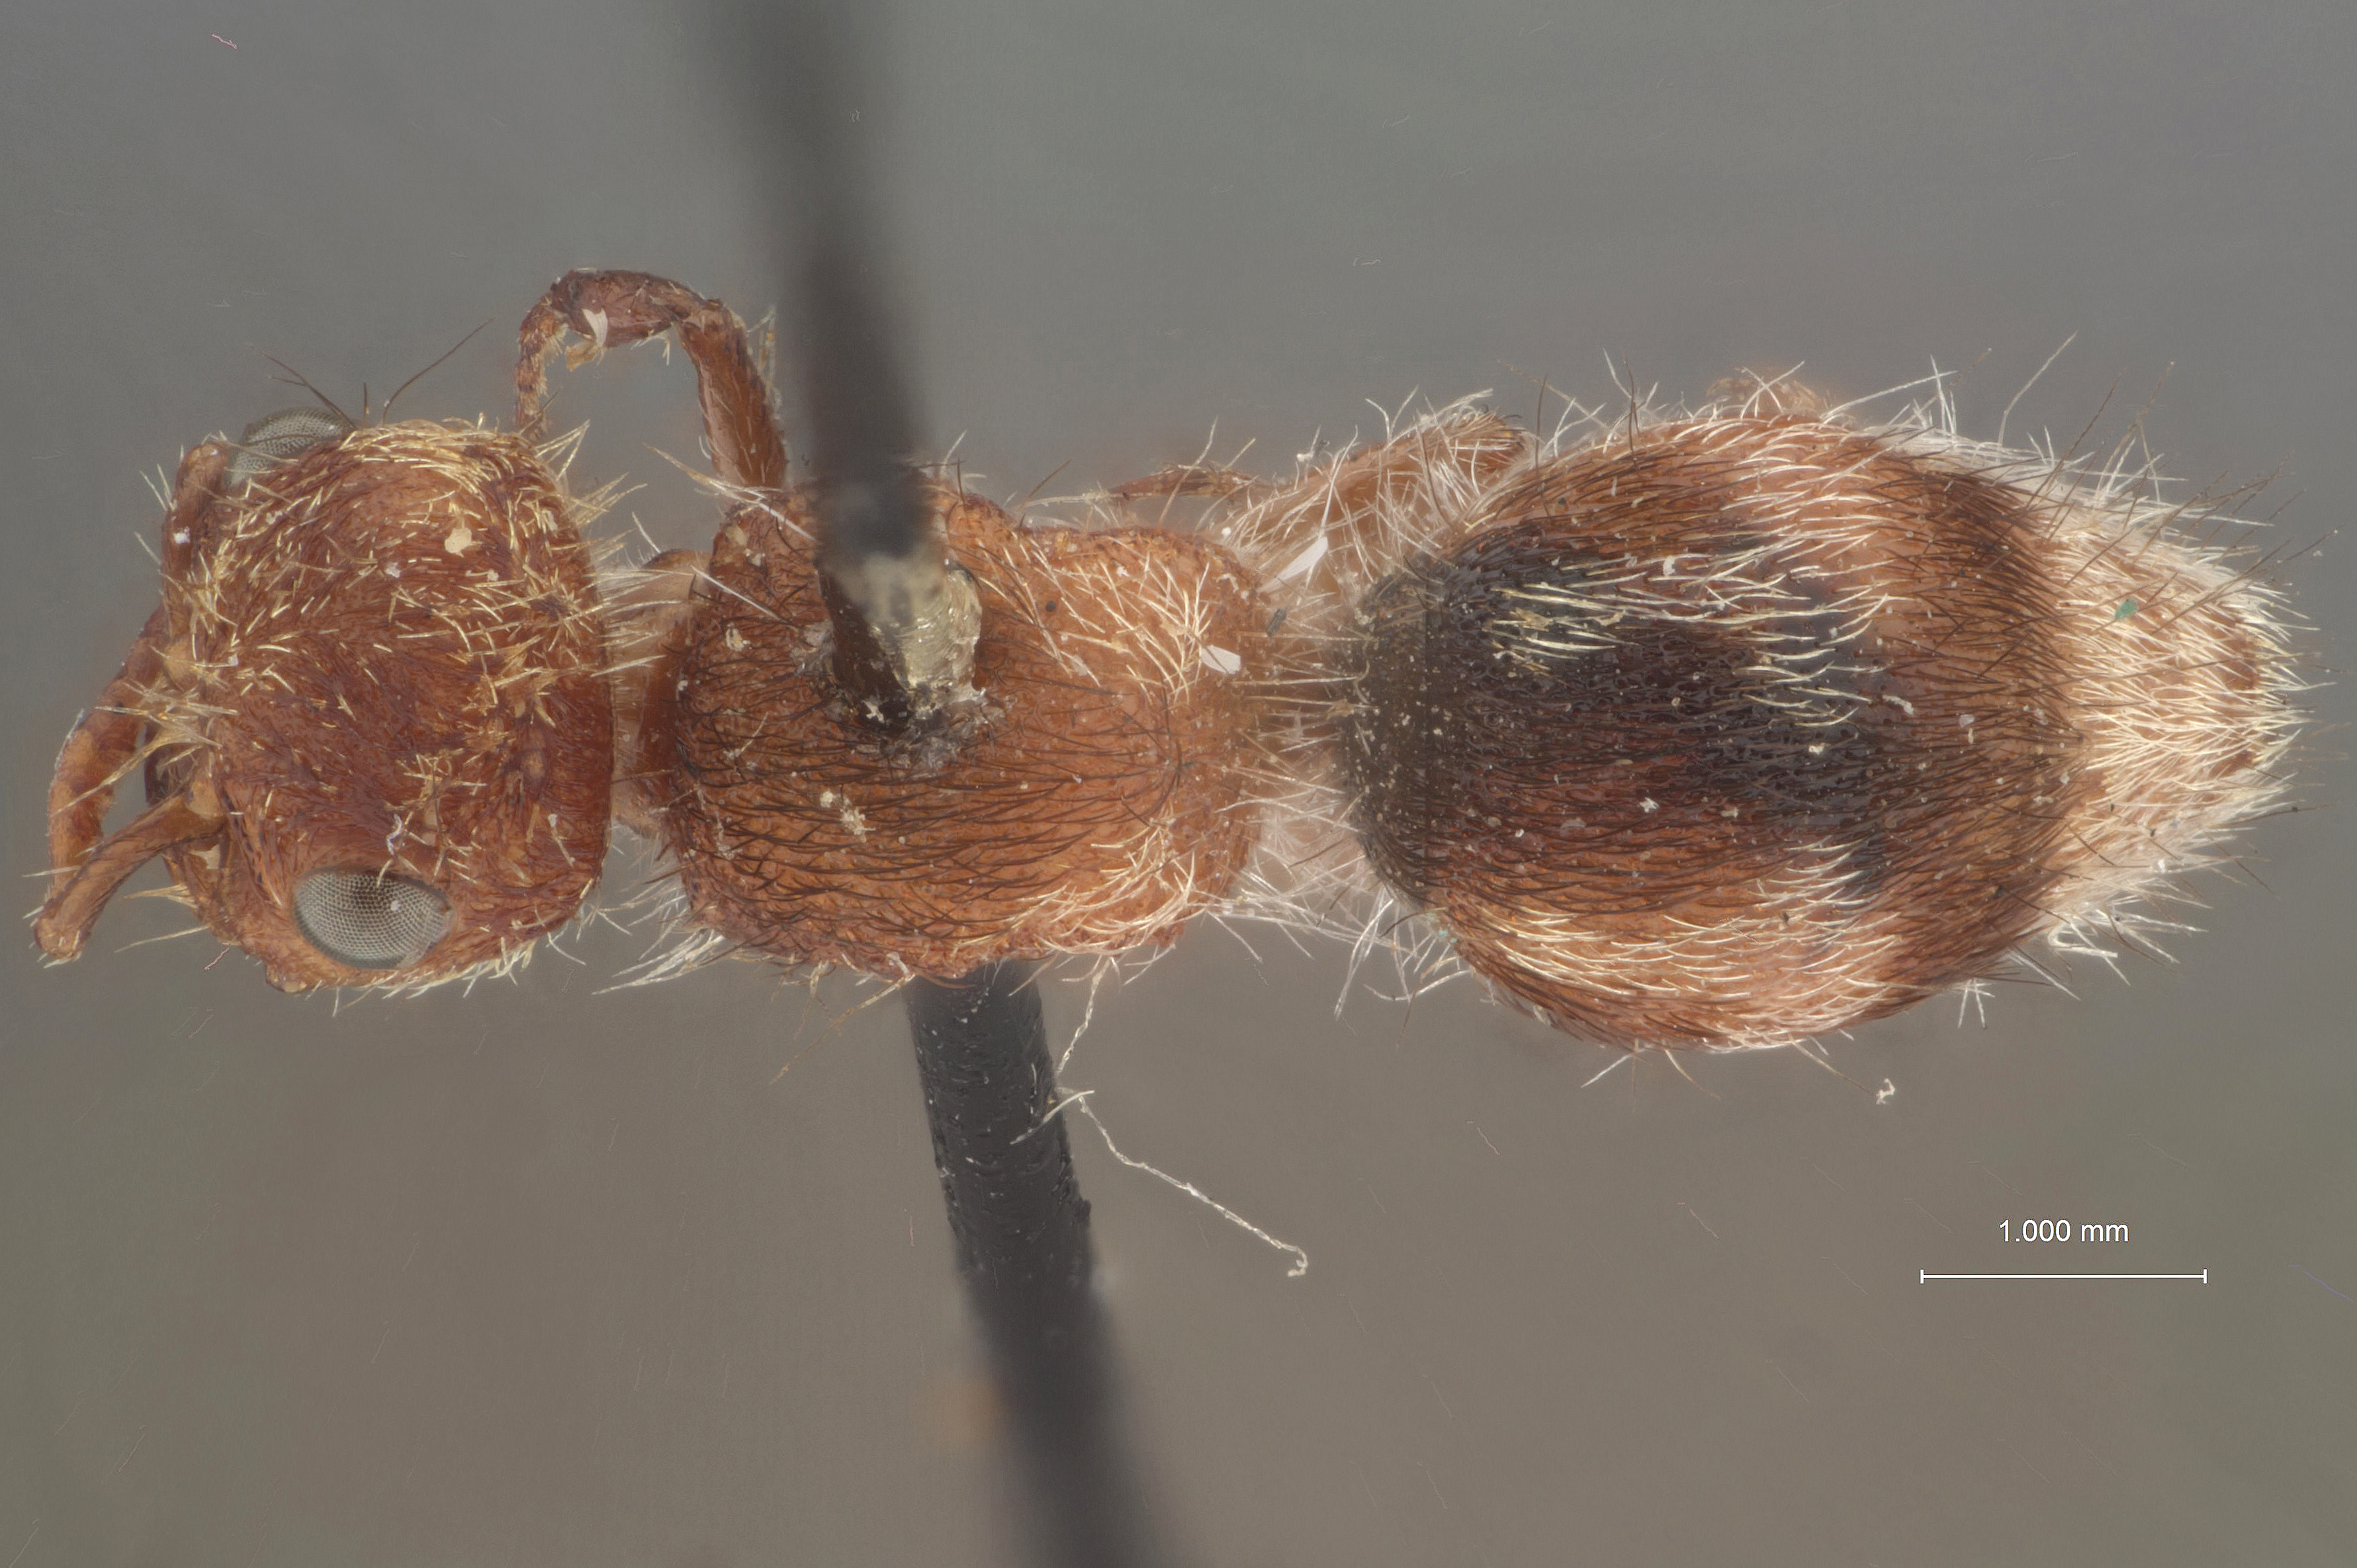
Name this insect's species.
Pseudomethoca oculissima
